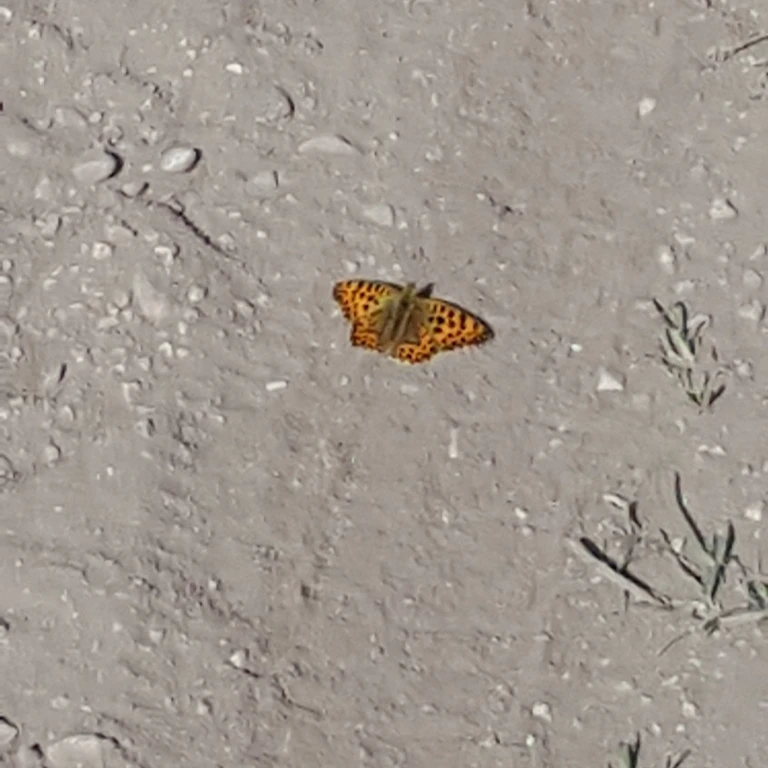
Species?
Issoria lathonia
